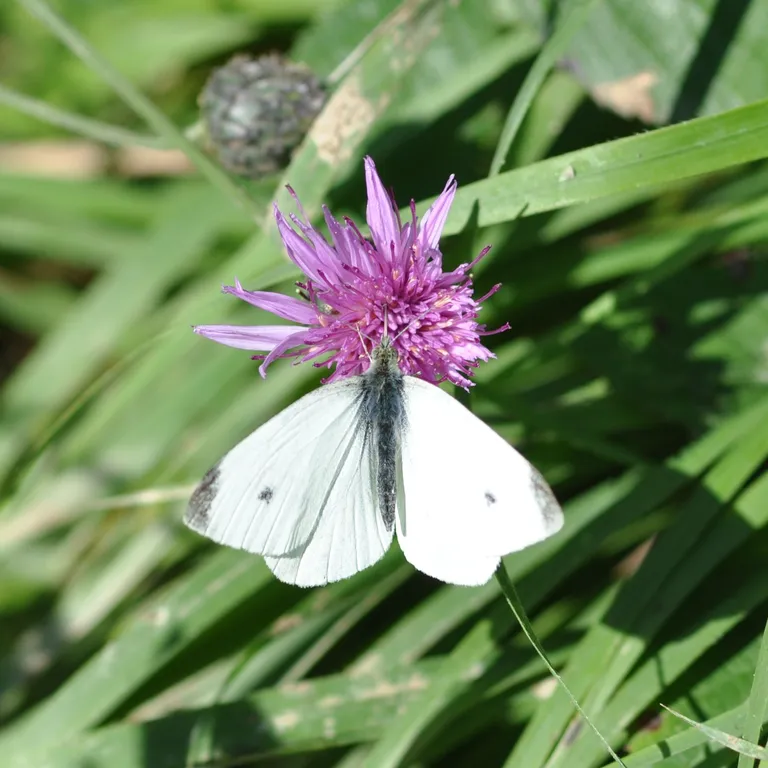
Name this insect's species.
Pieris rapae
